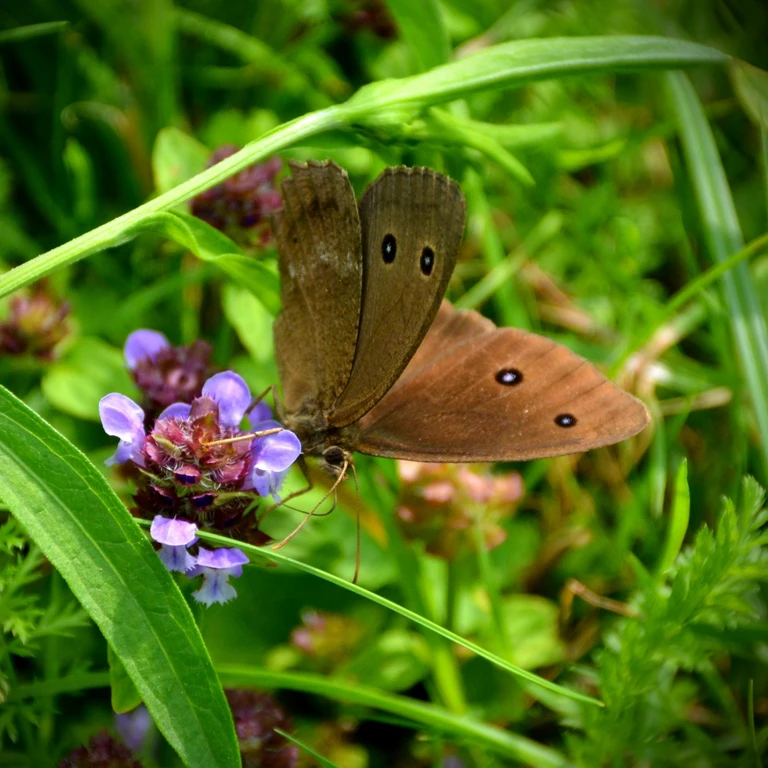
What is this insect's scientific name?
Minois dryas
